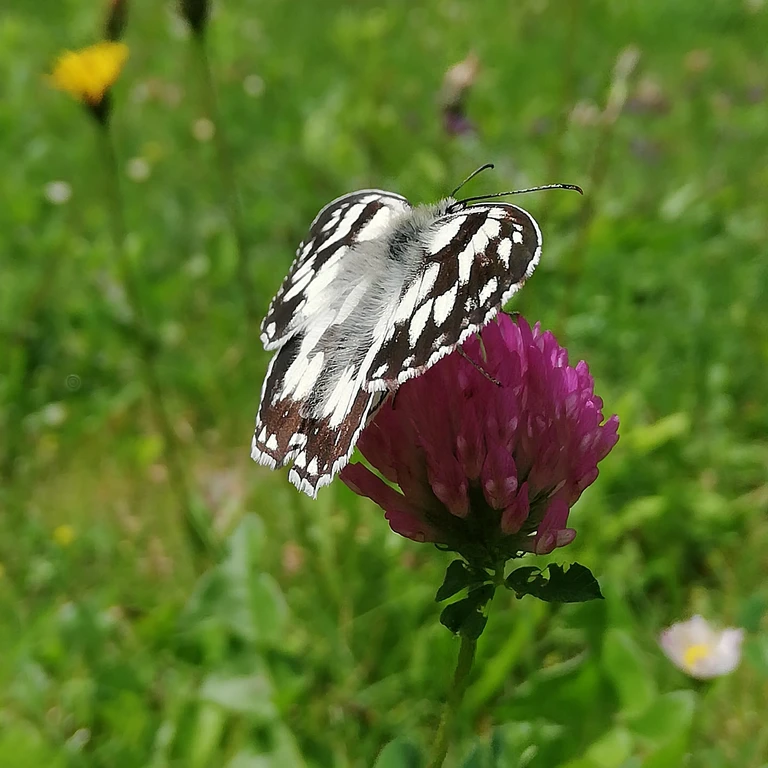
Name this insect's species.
Melanargia galathea
